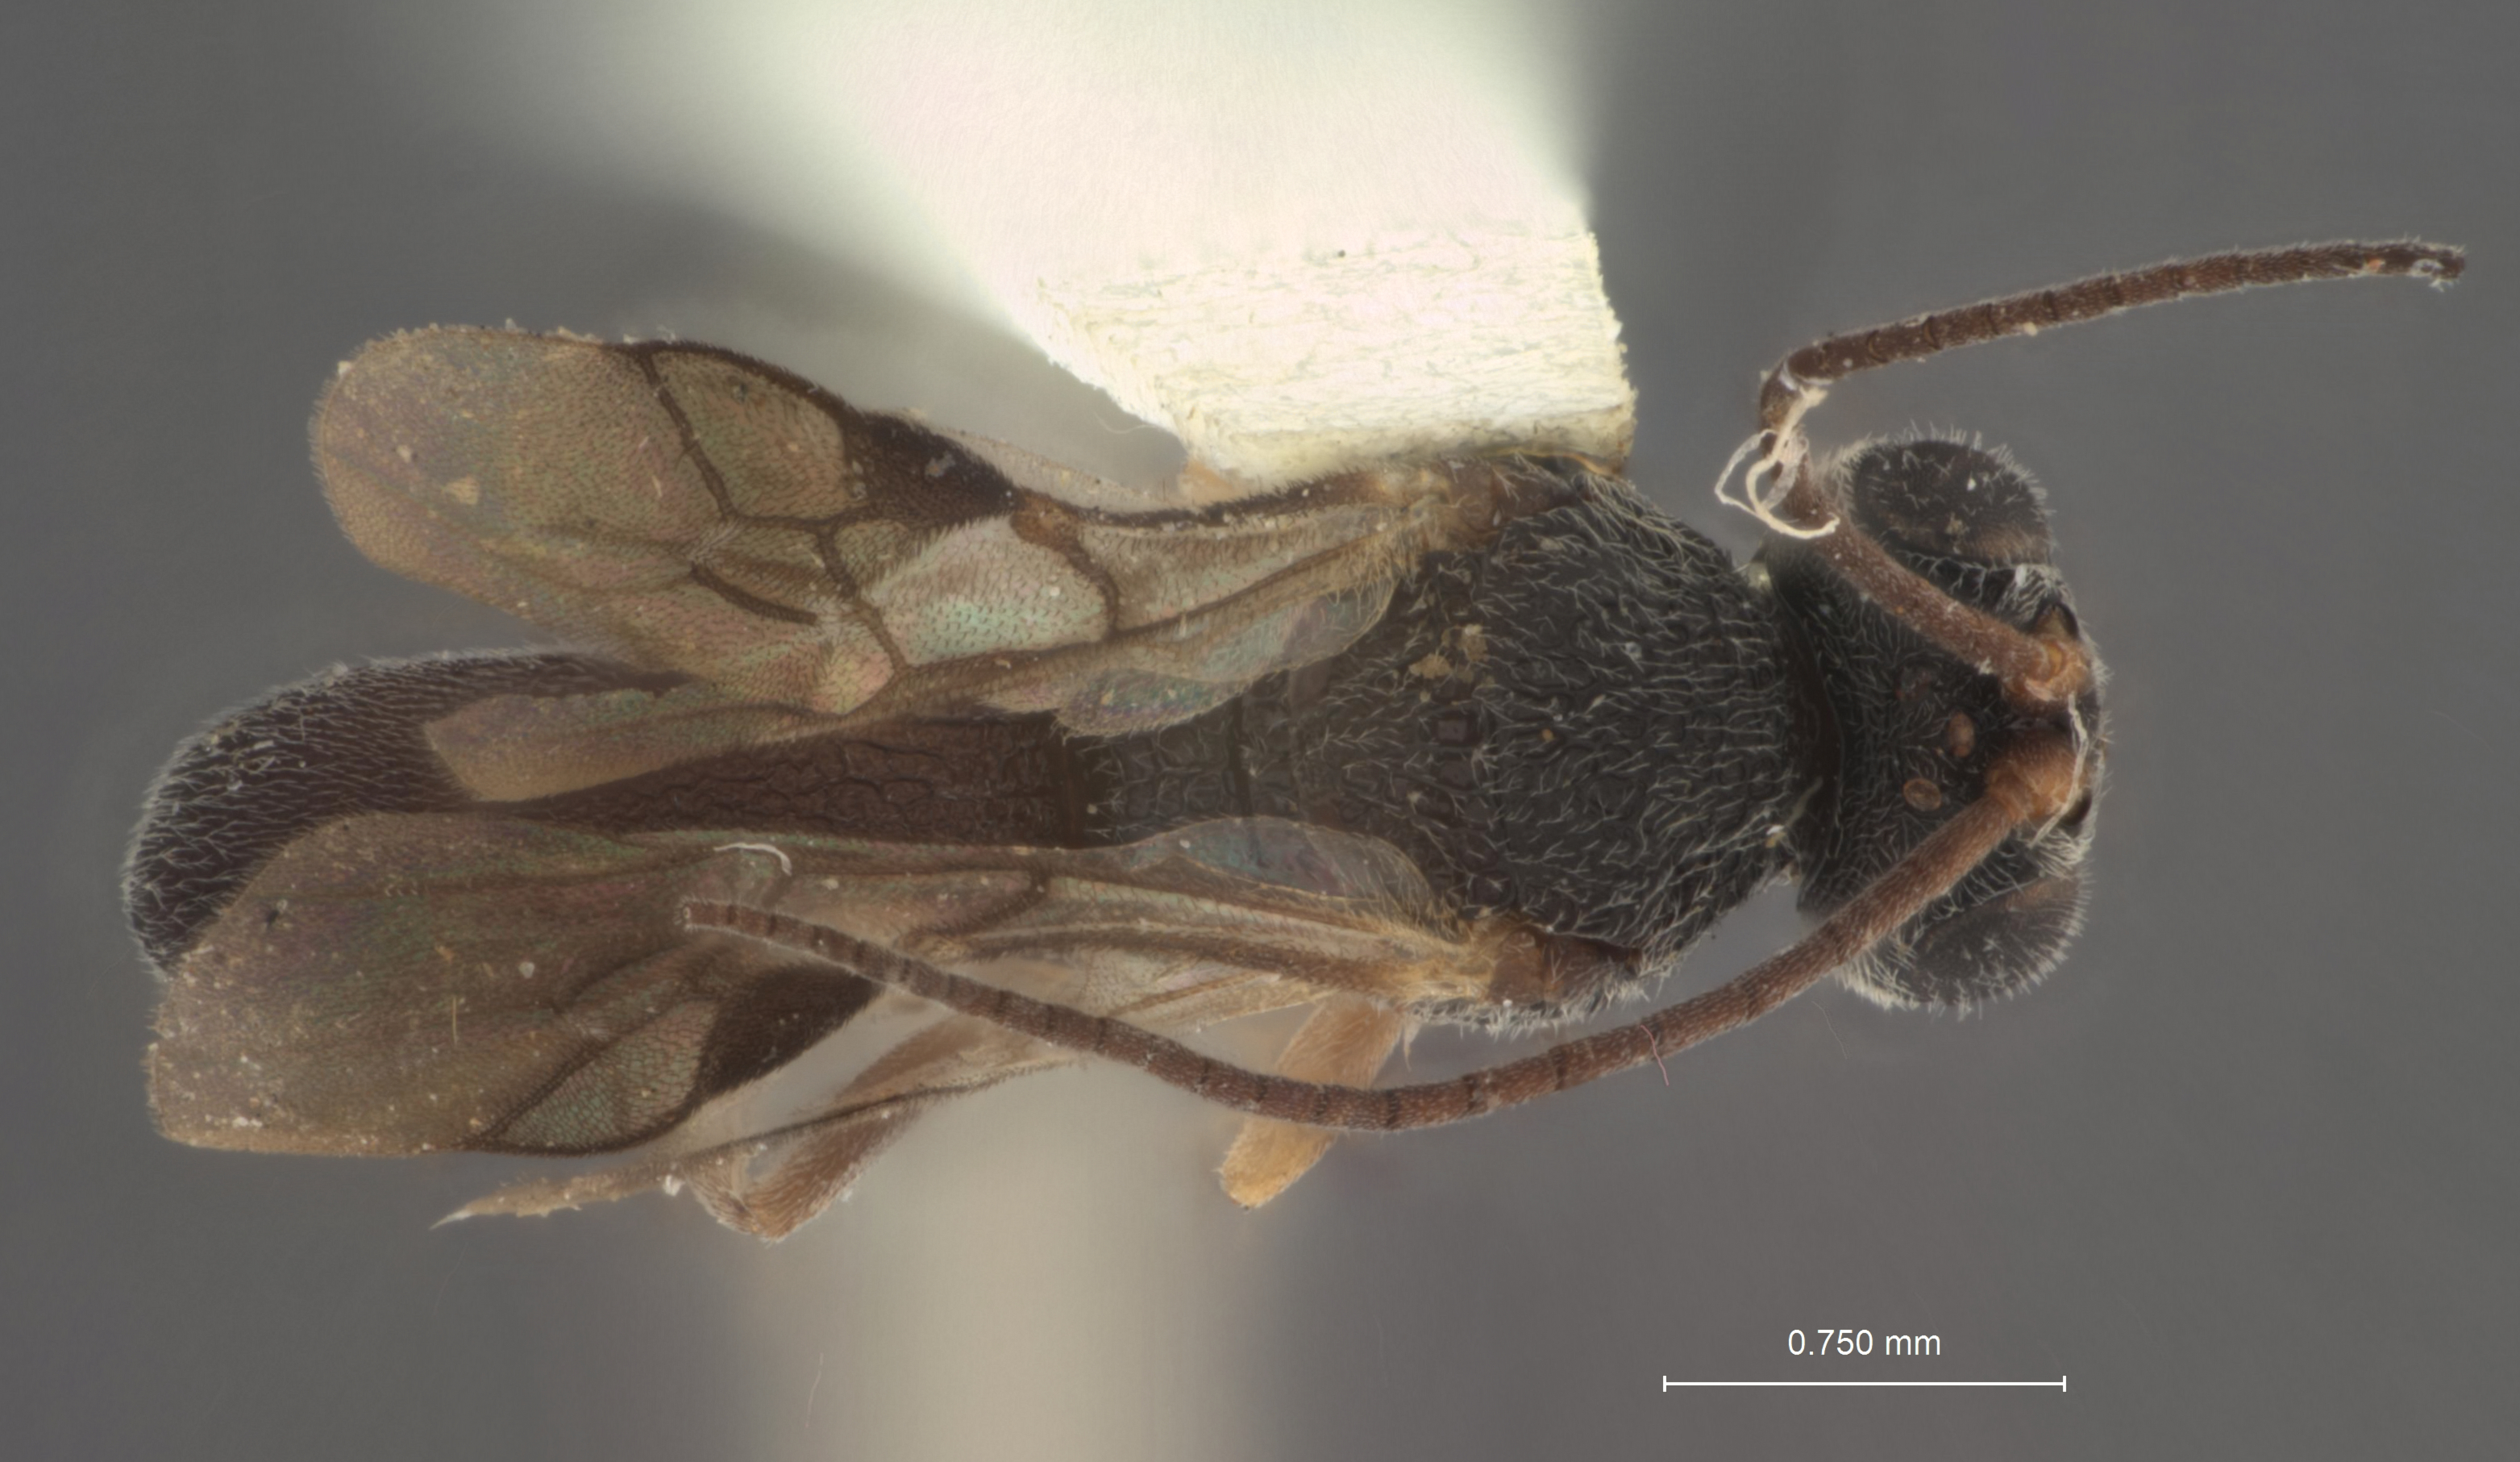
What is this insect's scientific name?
Chelonus busckiella
